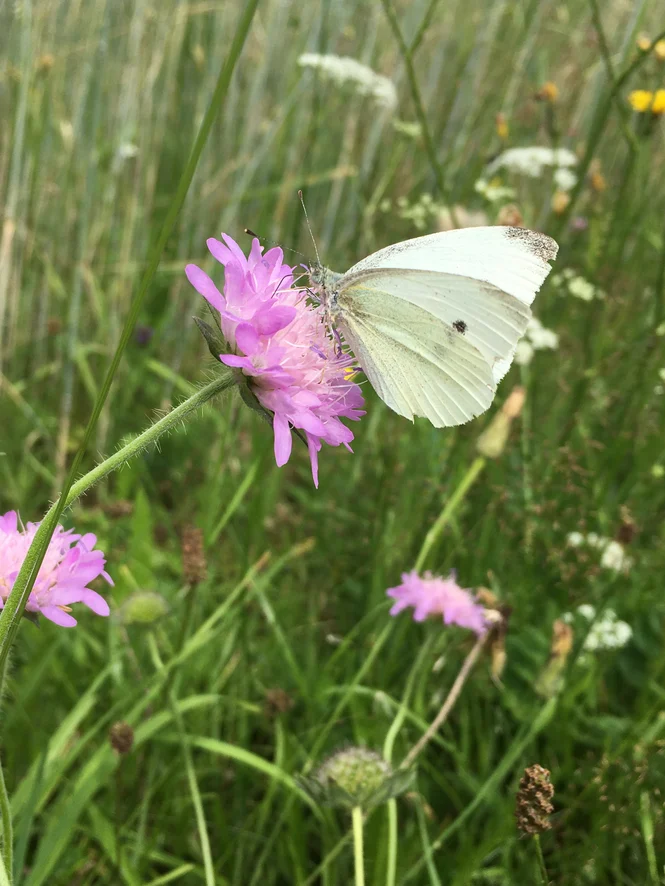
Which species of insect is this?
Pieris rapae
